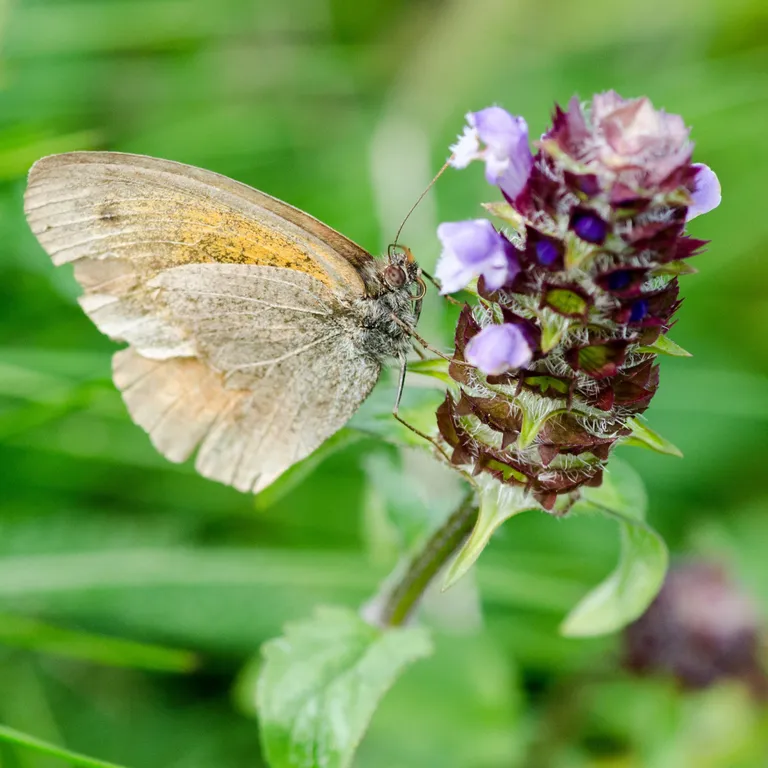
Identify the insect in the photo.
Maniola jurtina
